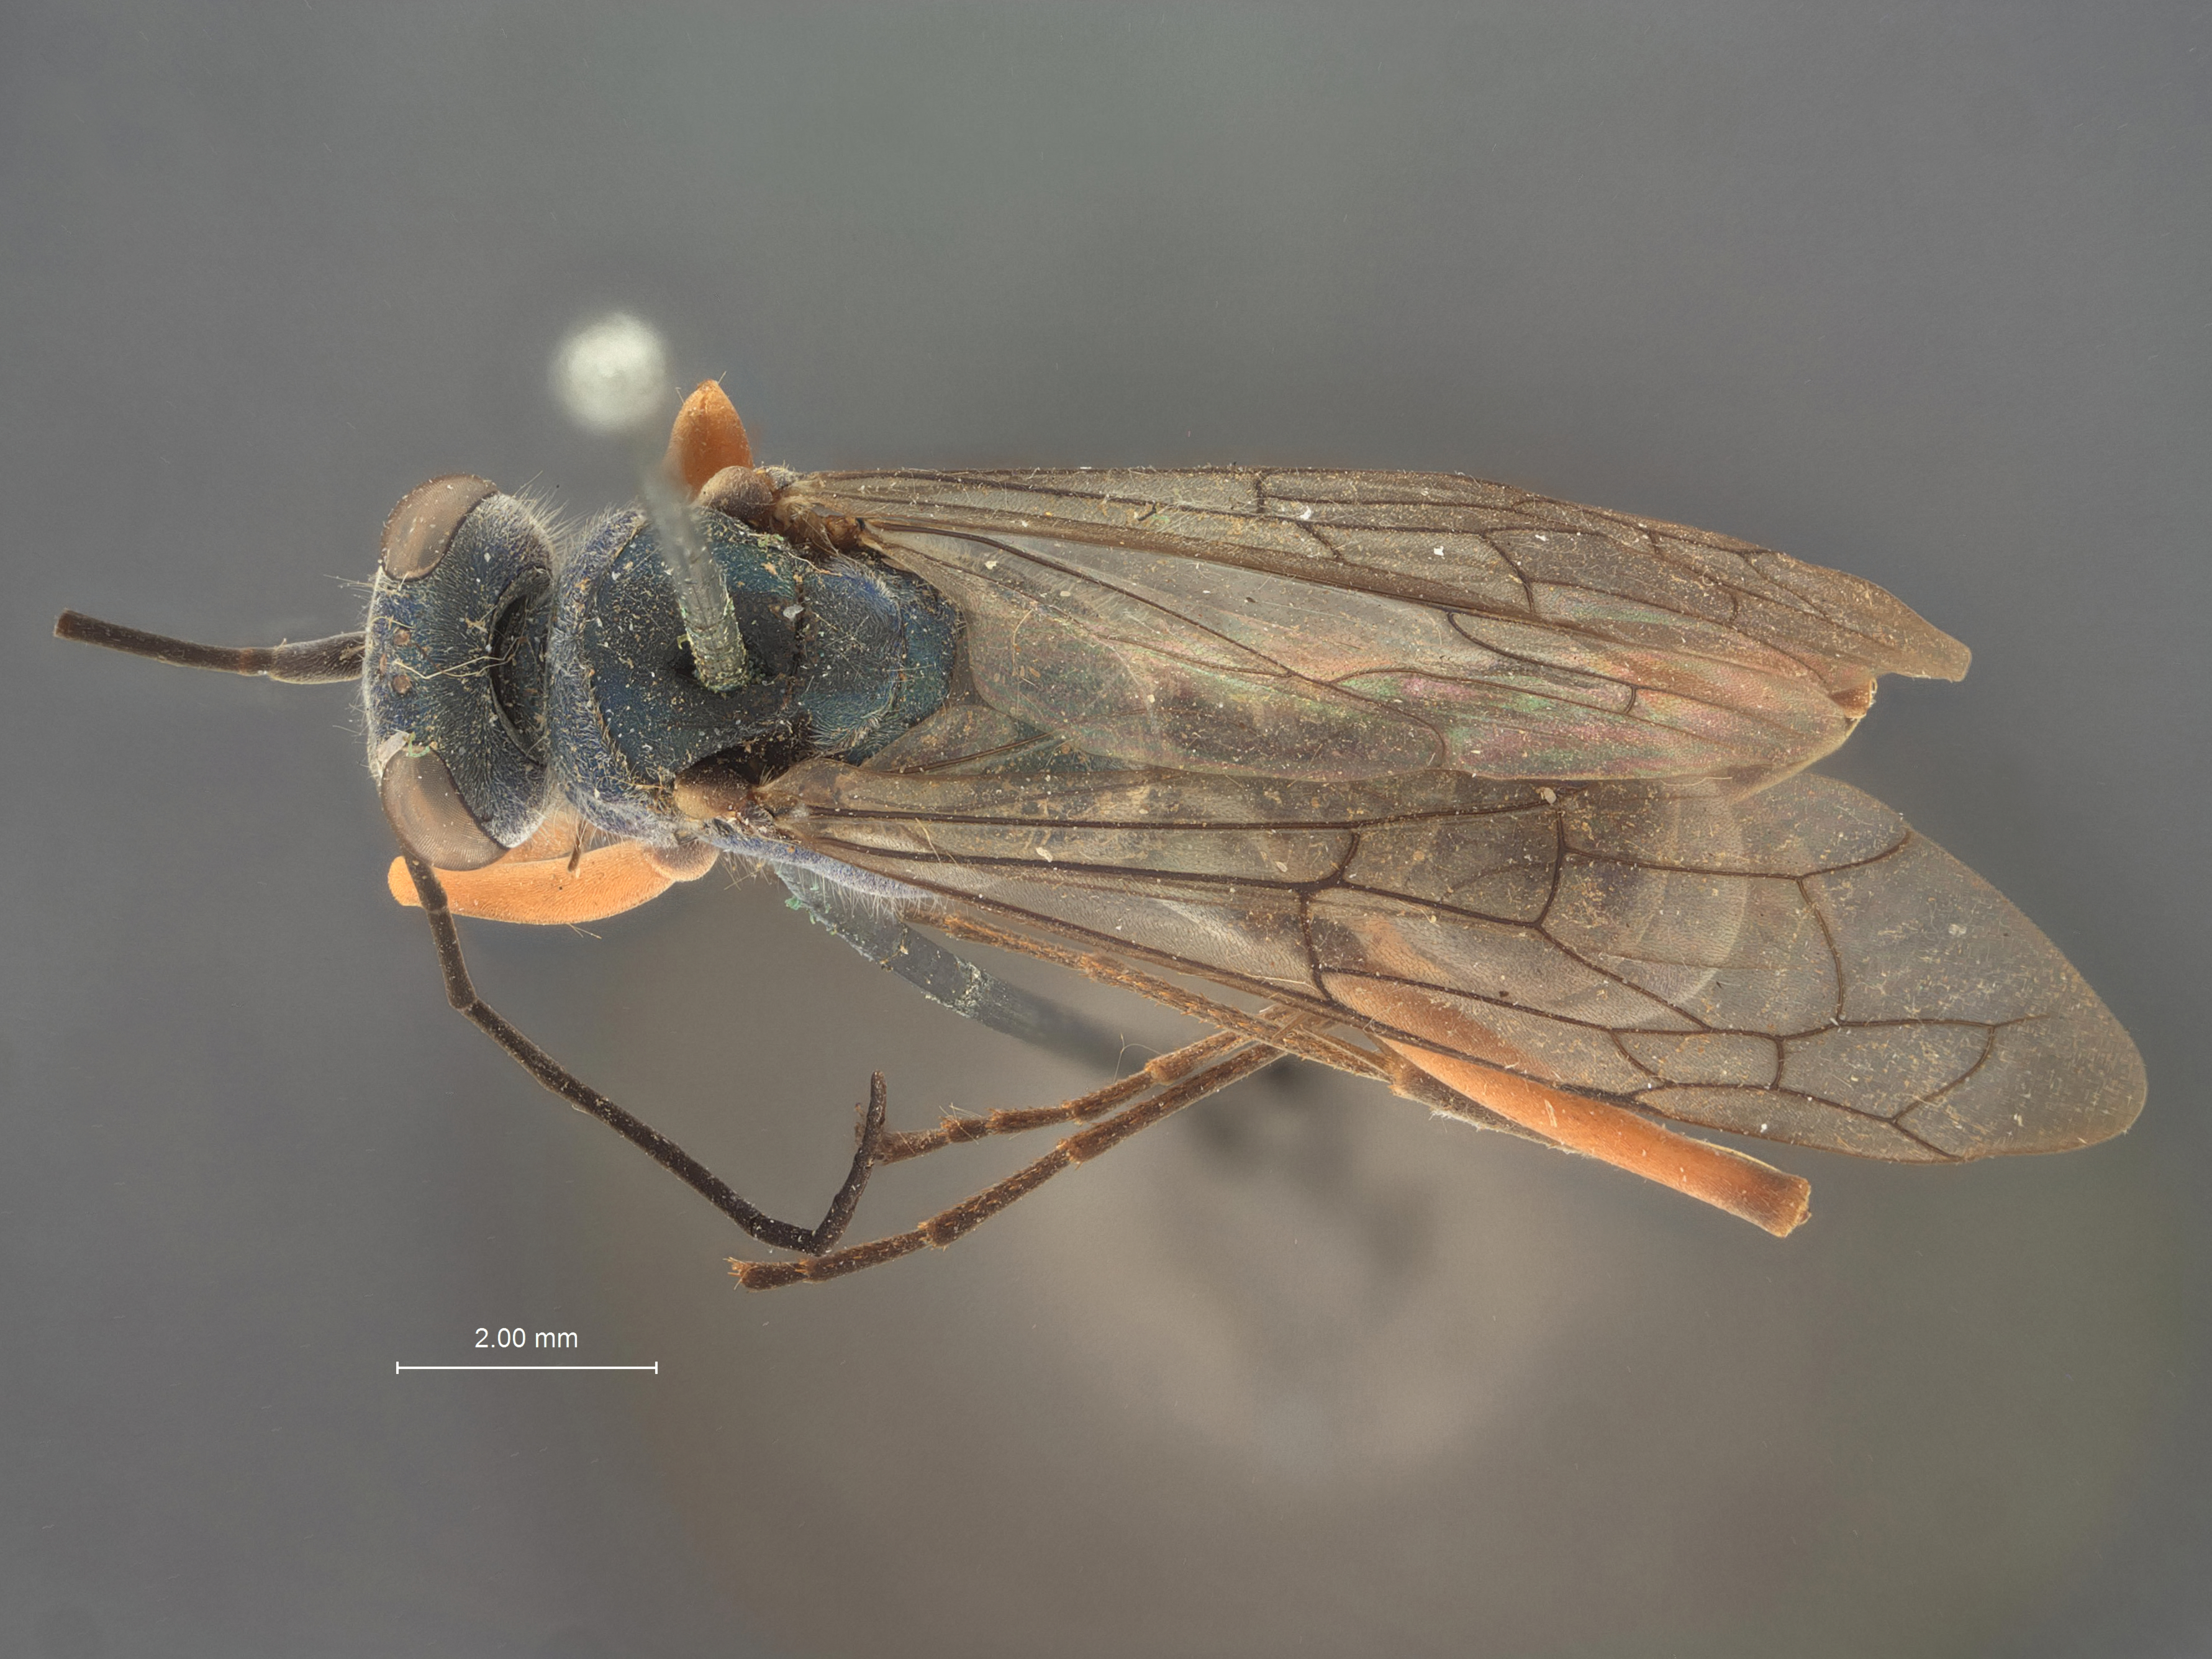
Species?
Auplopus magnus
